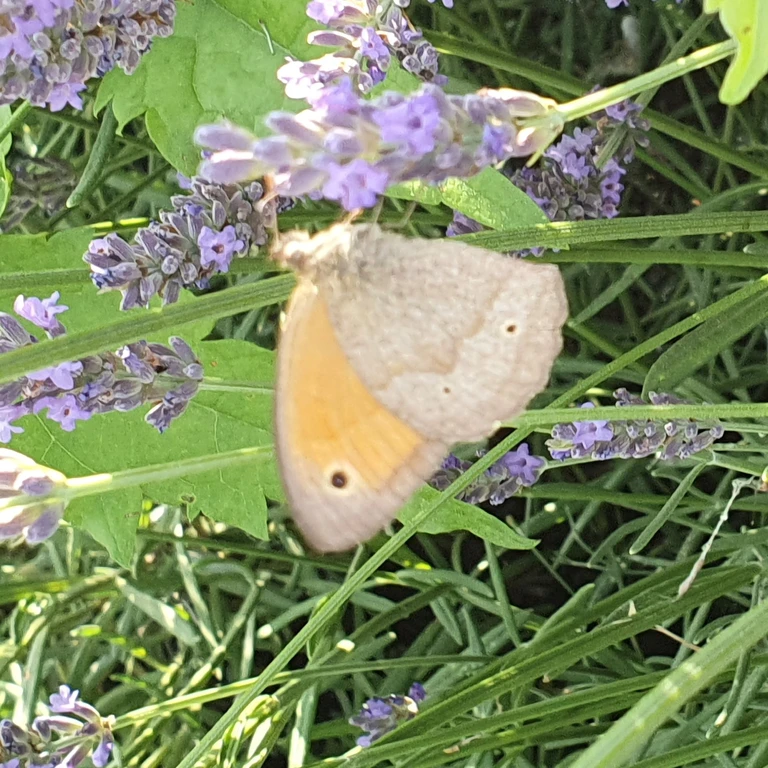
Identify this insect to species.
Maniola jurtina
